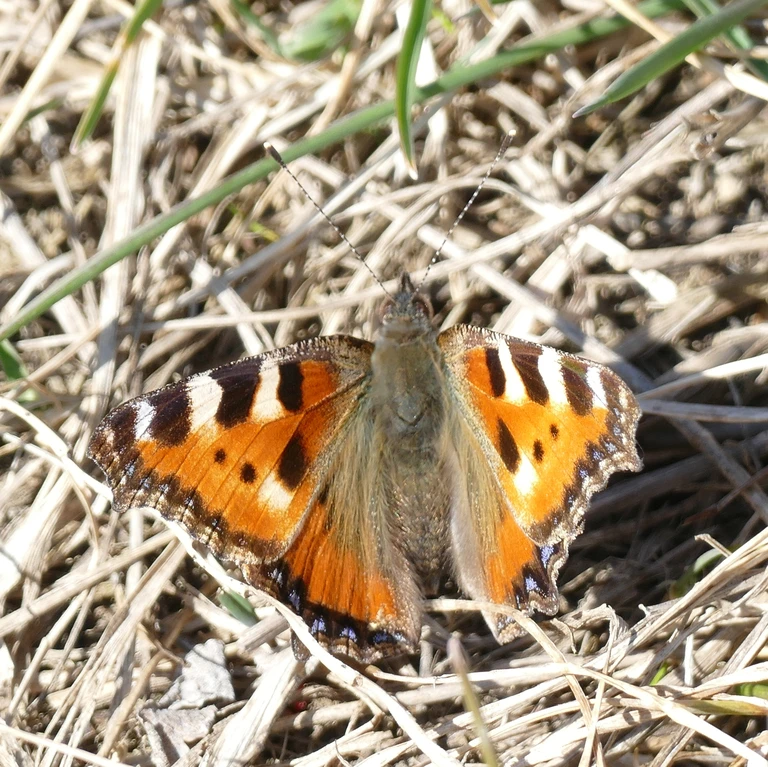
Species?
Aglais urticae
